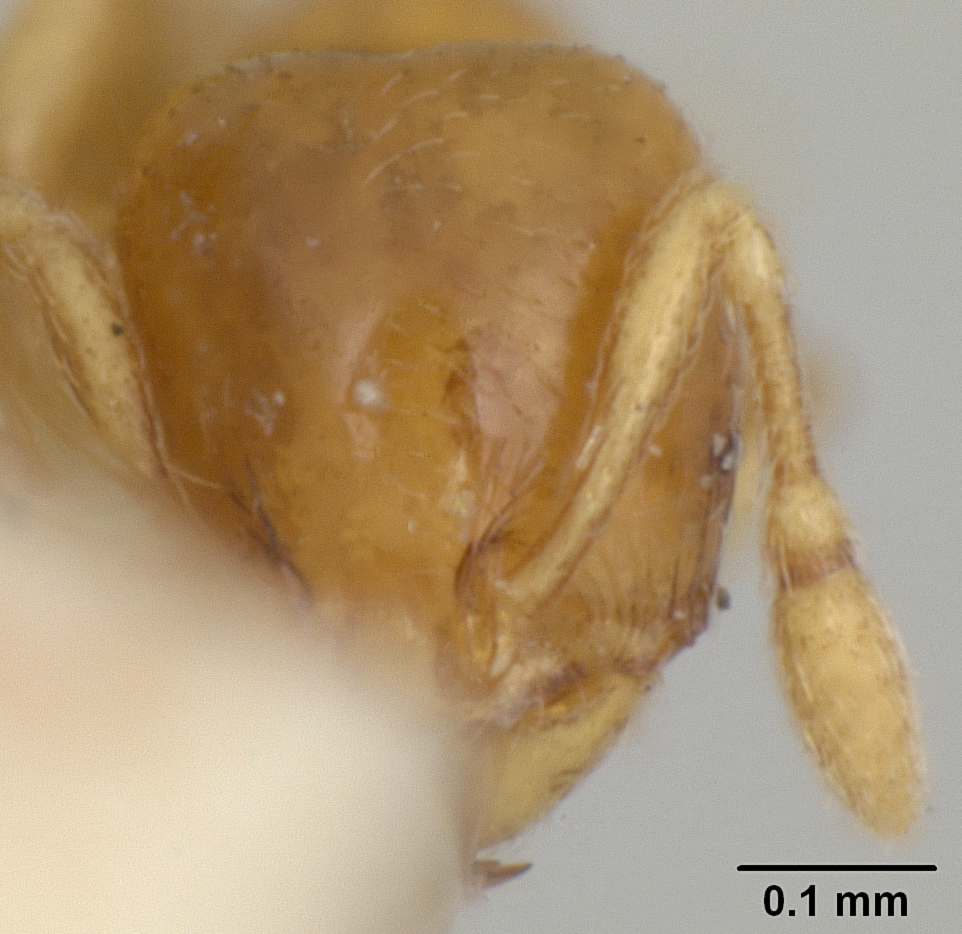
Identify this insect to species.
Oligomyrmex viehmeyeri
